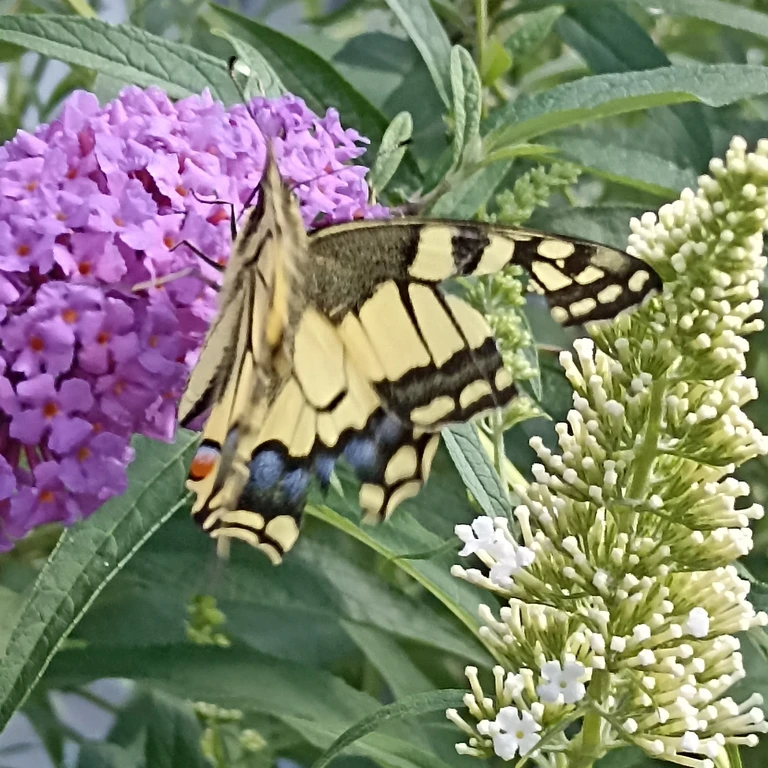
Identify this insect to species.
Papilio machaon
